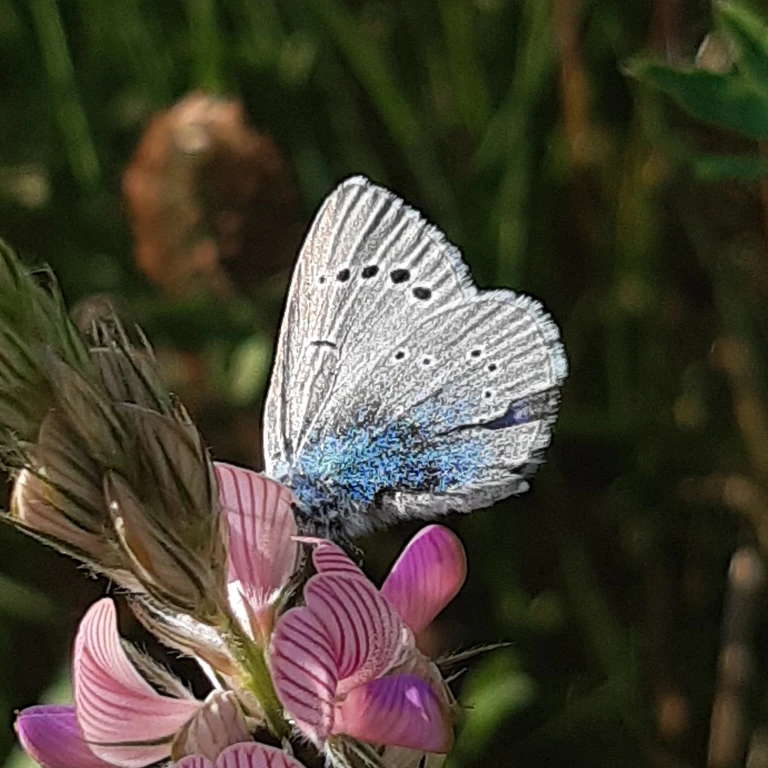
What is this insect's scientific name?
Glaucopsyche alexis
